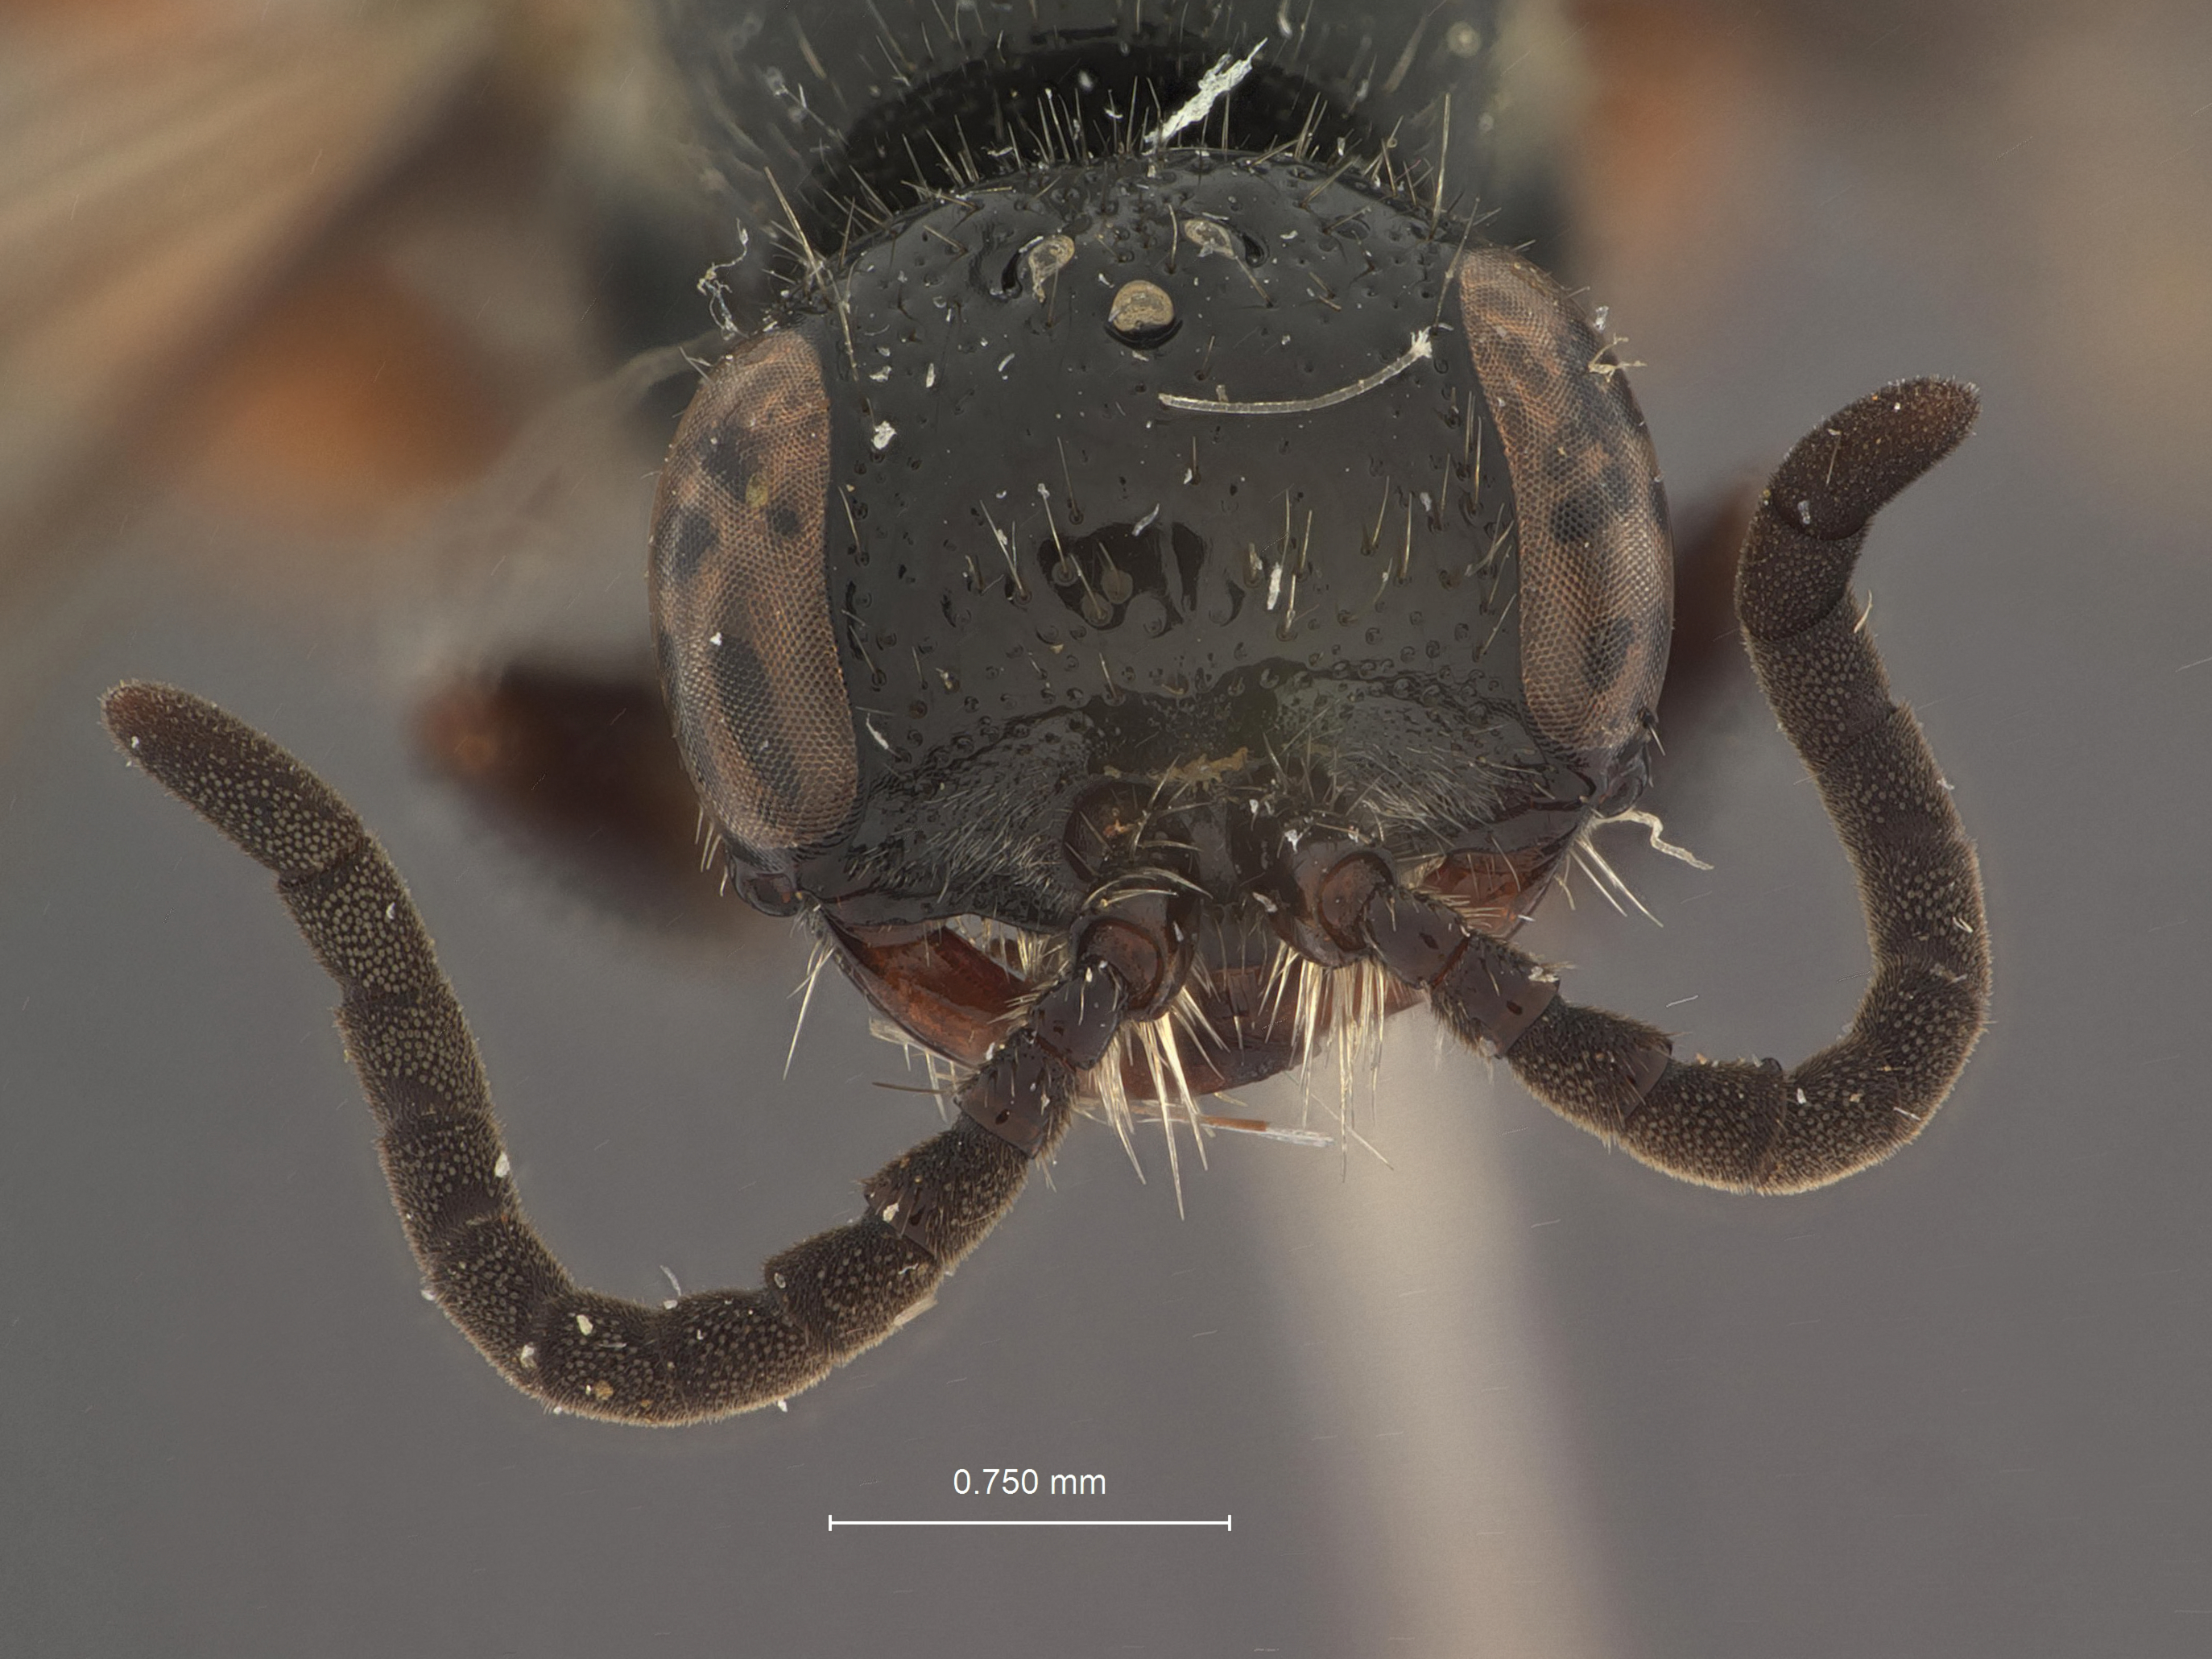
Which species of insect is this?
Tiphia dayi
